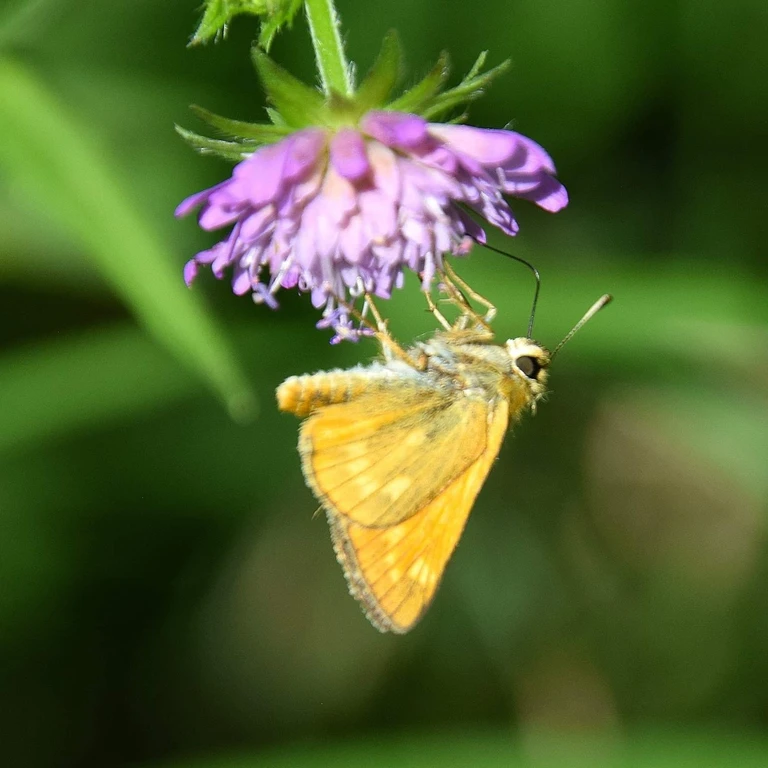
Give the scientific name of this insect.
Ochlodes sylvanus (also Ochlodes venata)
